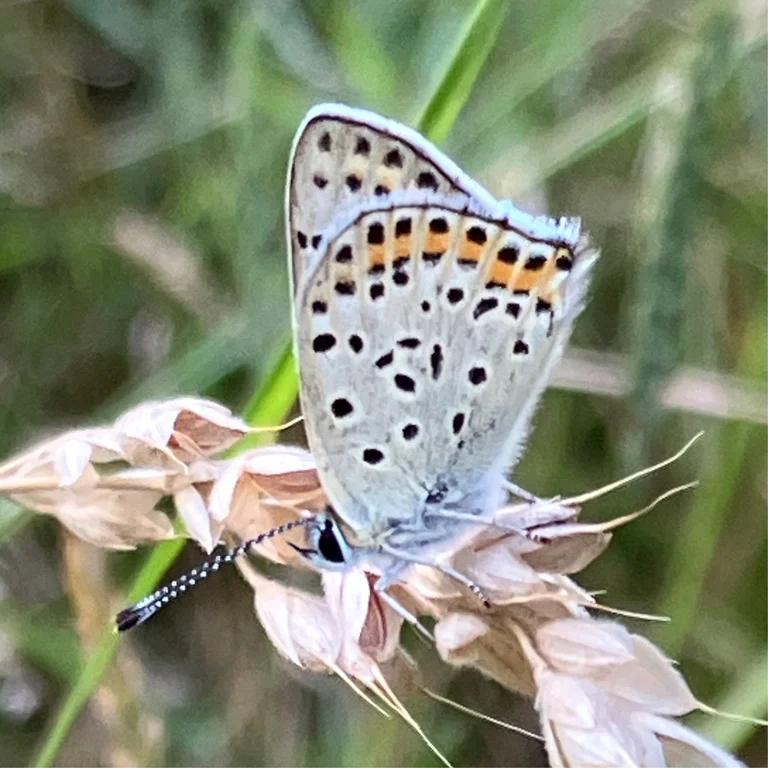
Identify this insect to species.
Lycaena tityrus (also Loweia tityrus)
